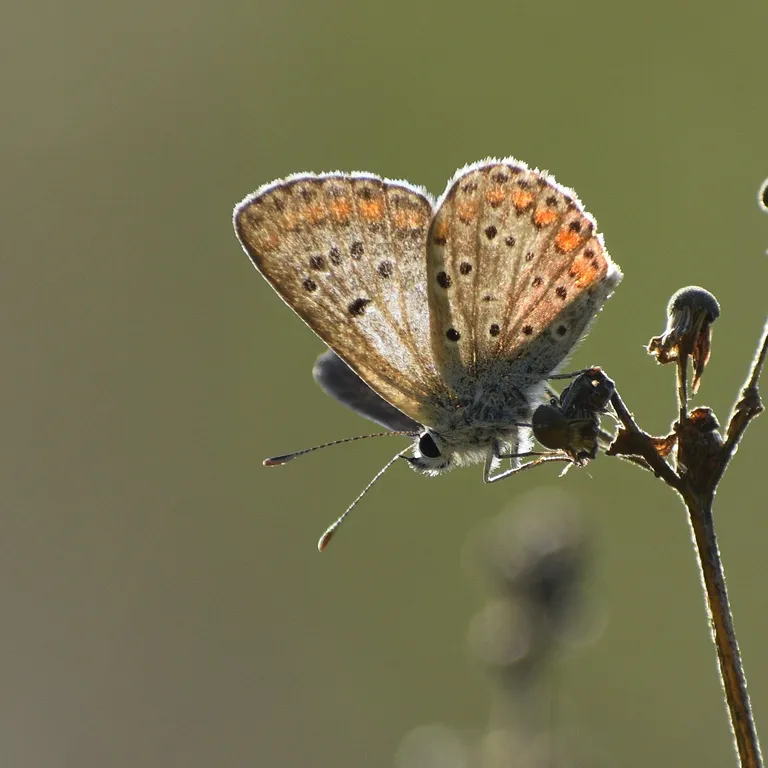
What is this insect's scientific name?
Aricia agestis/artaxerxes
